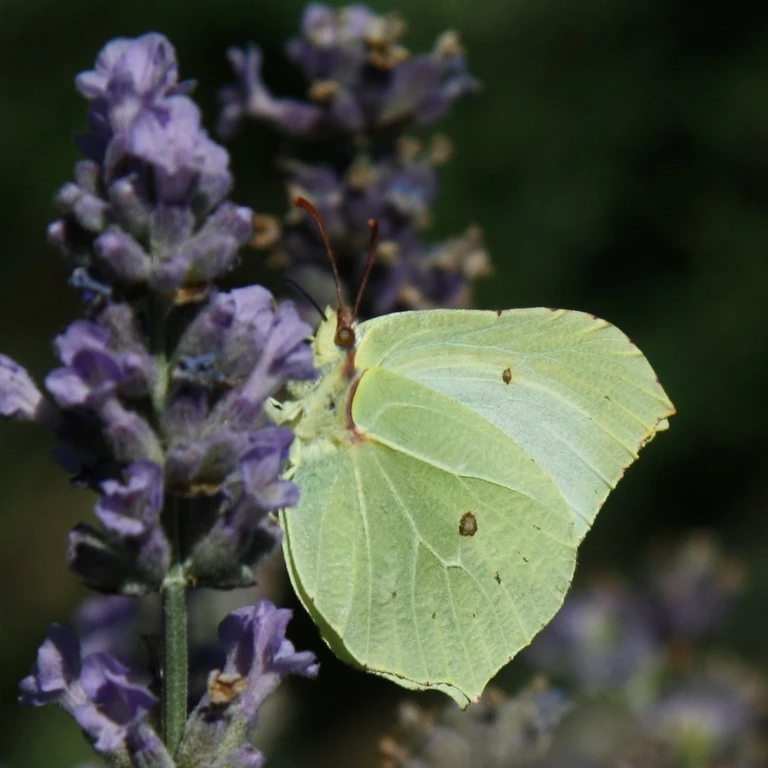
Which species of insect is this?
Gonepteryx rhamni
